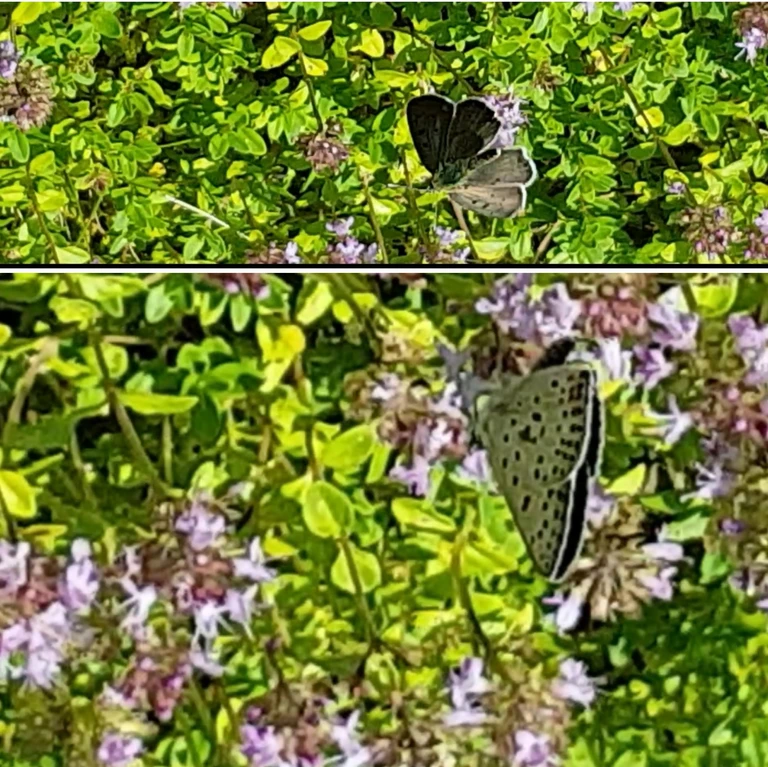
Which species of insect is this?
Lycaena tityrus (also Loweia tityrus)
